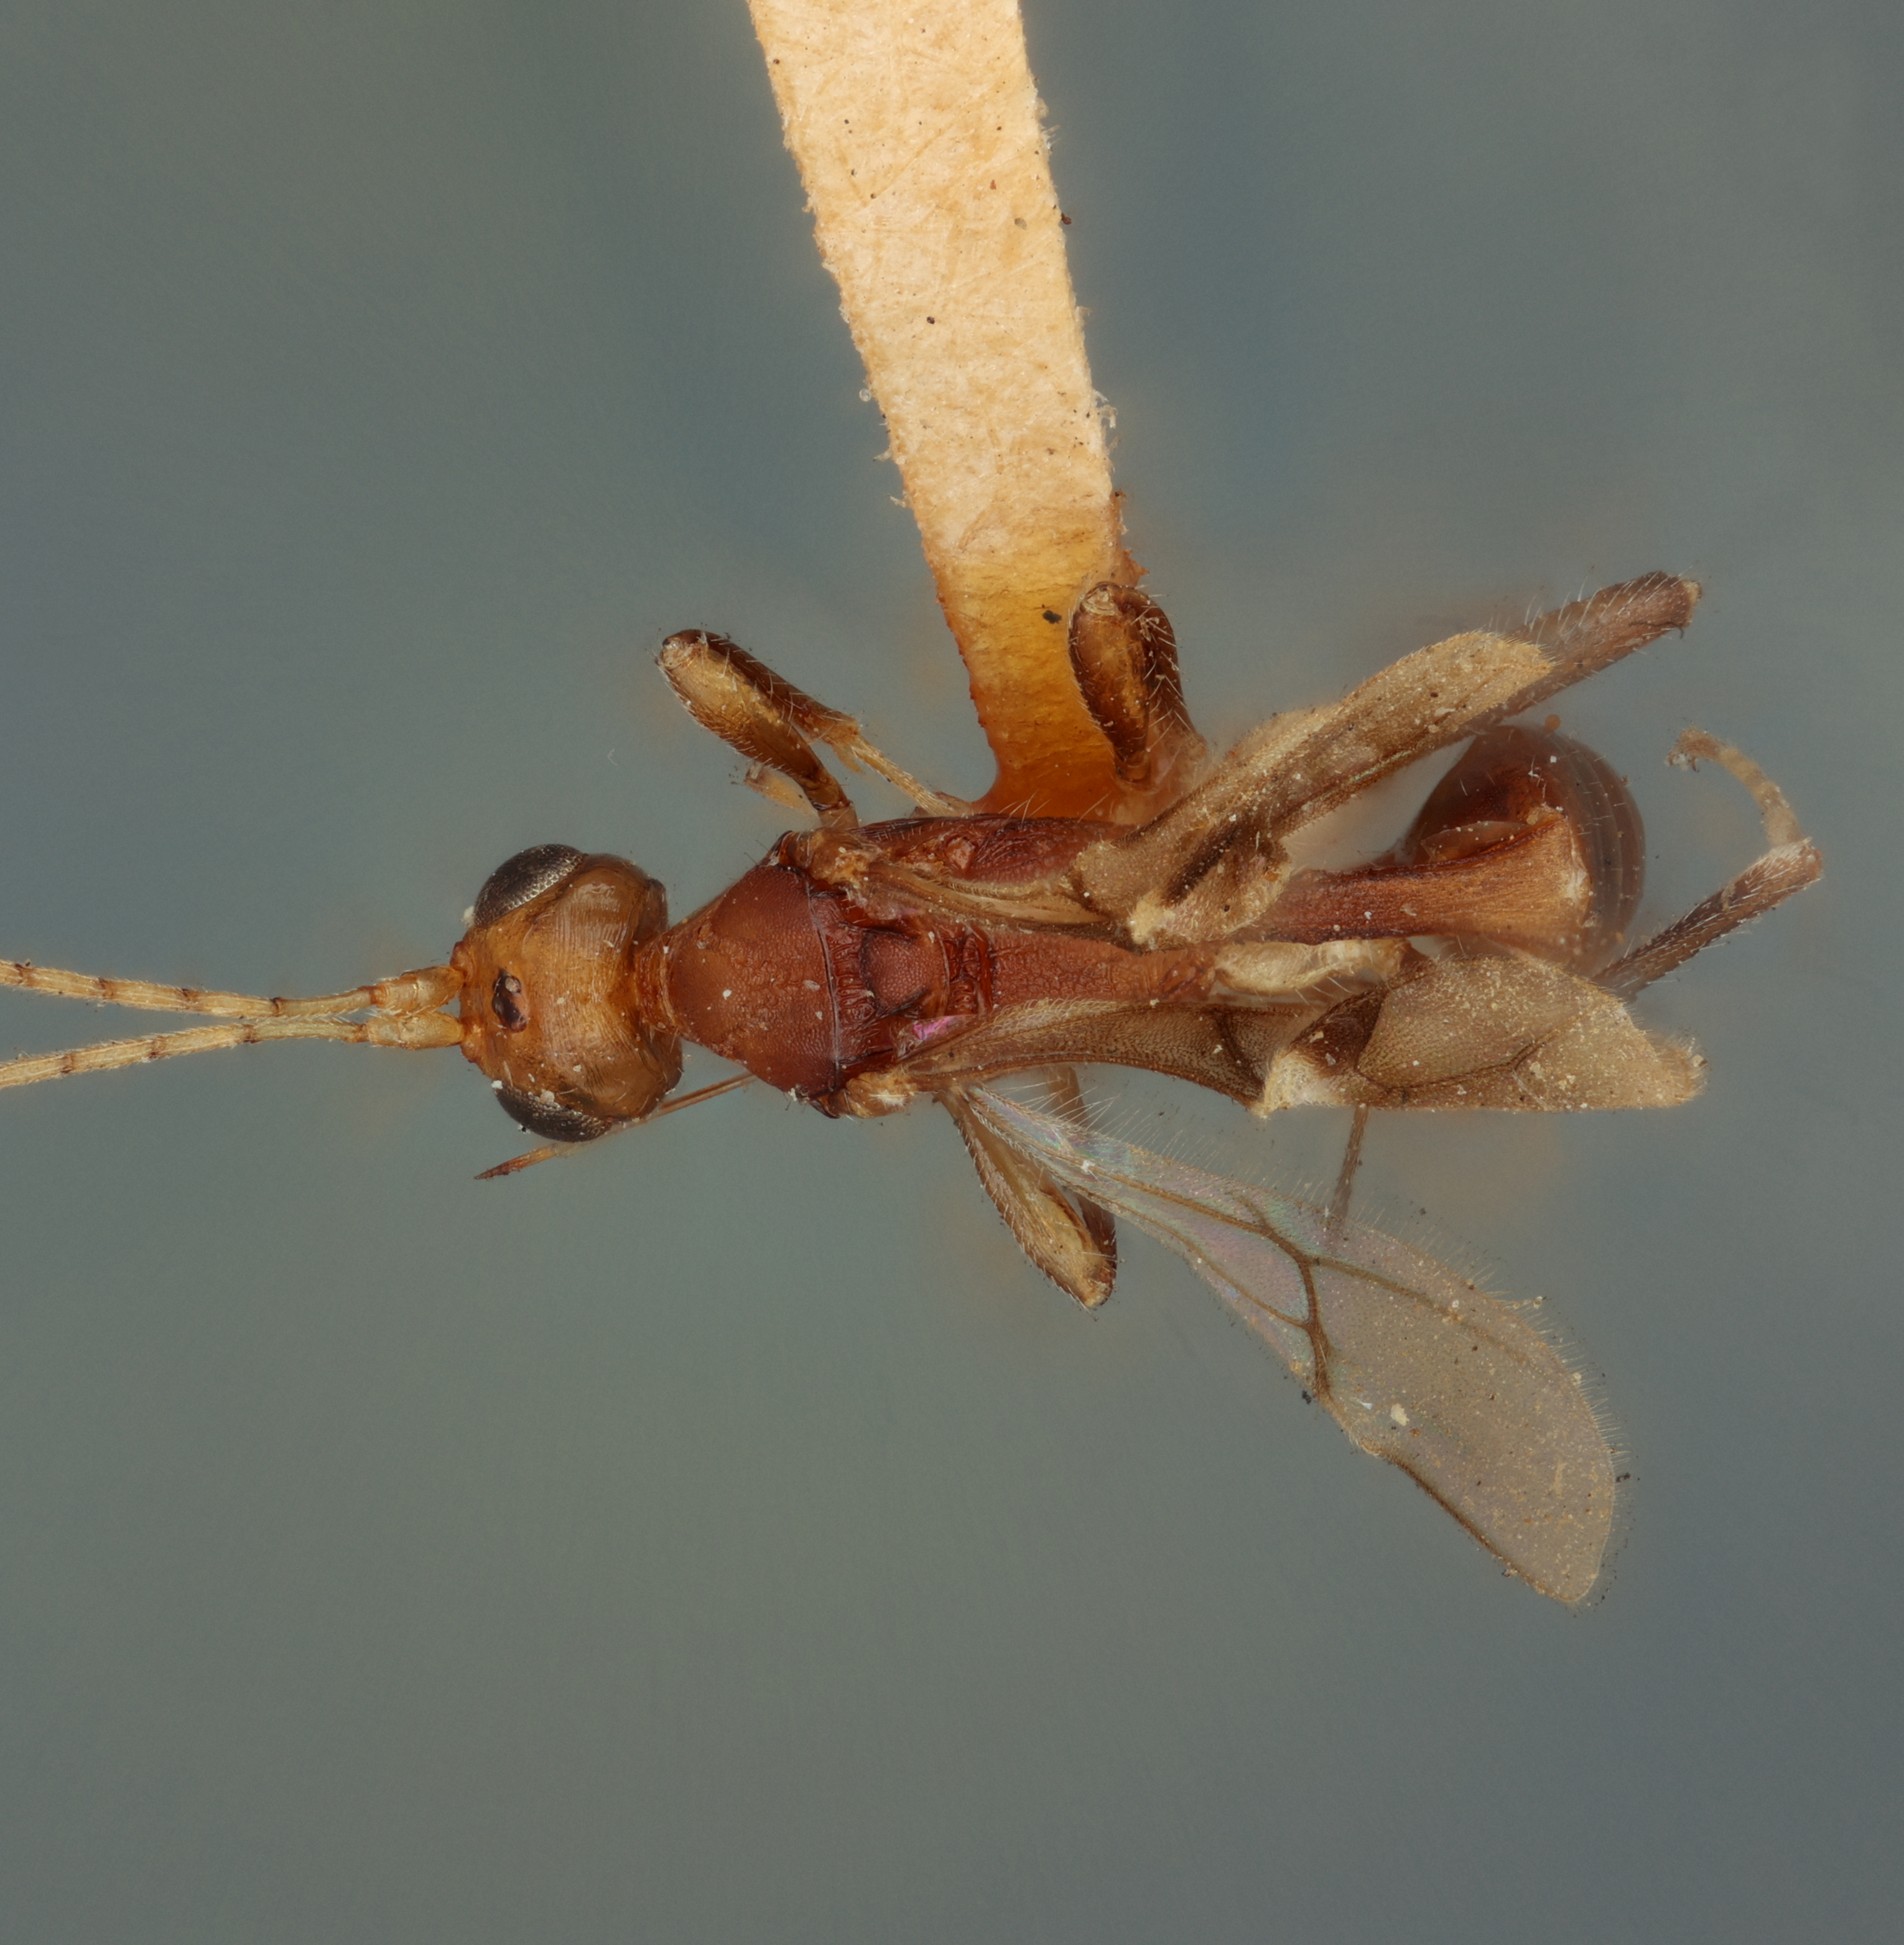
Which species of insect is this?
Spathius tros
